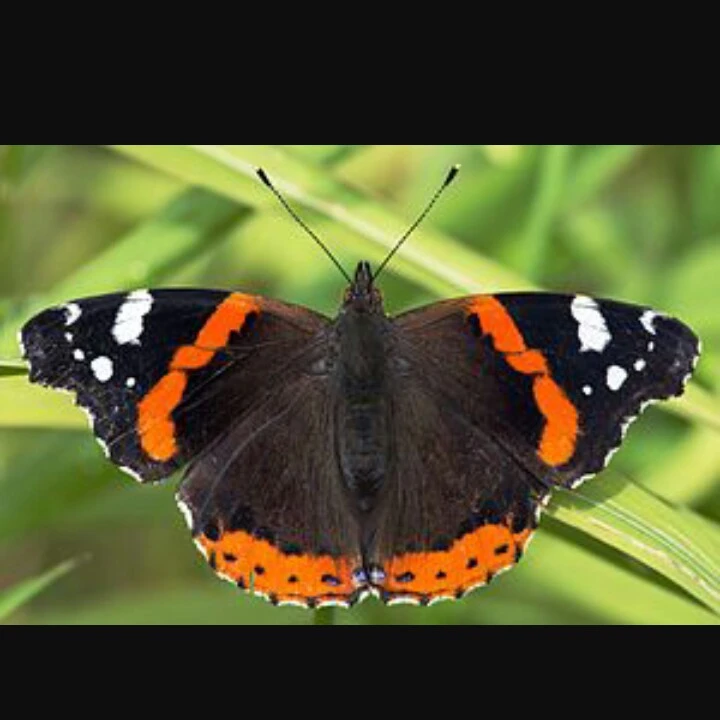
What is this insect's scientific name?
Vanessa atalanta
